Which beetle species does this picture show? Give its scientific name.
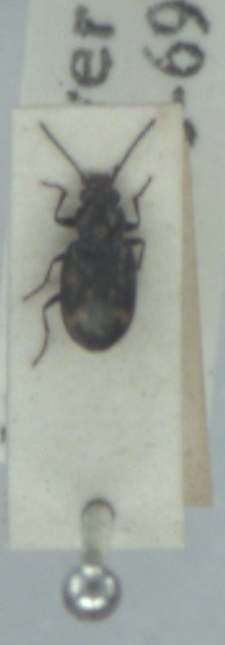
Bembidion obliquum
